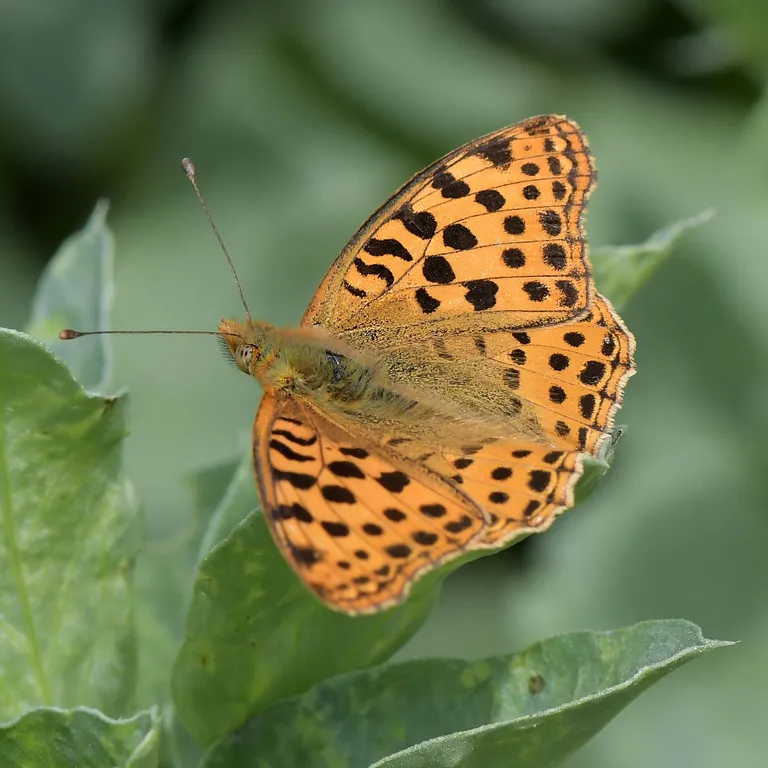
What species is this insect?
Issoria lathonia
